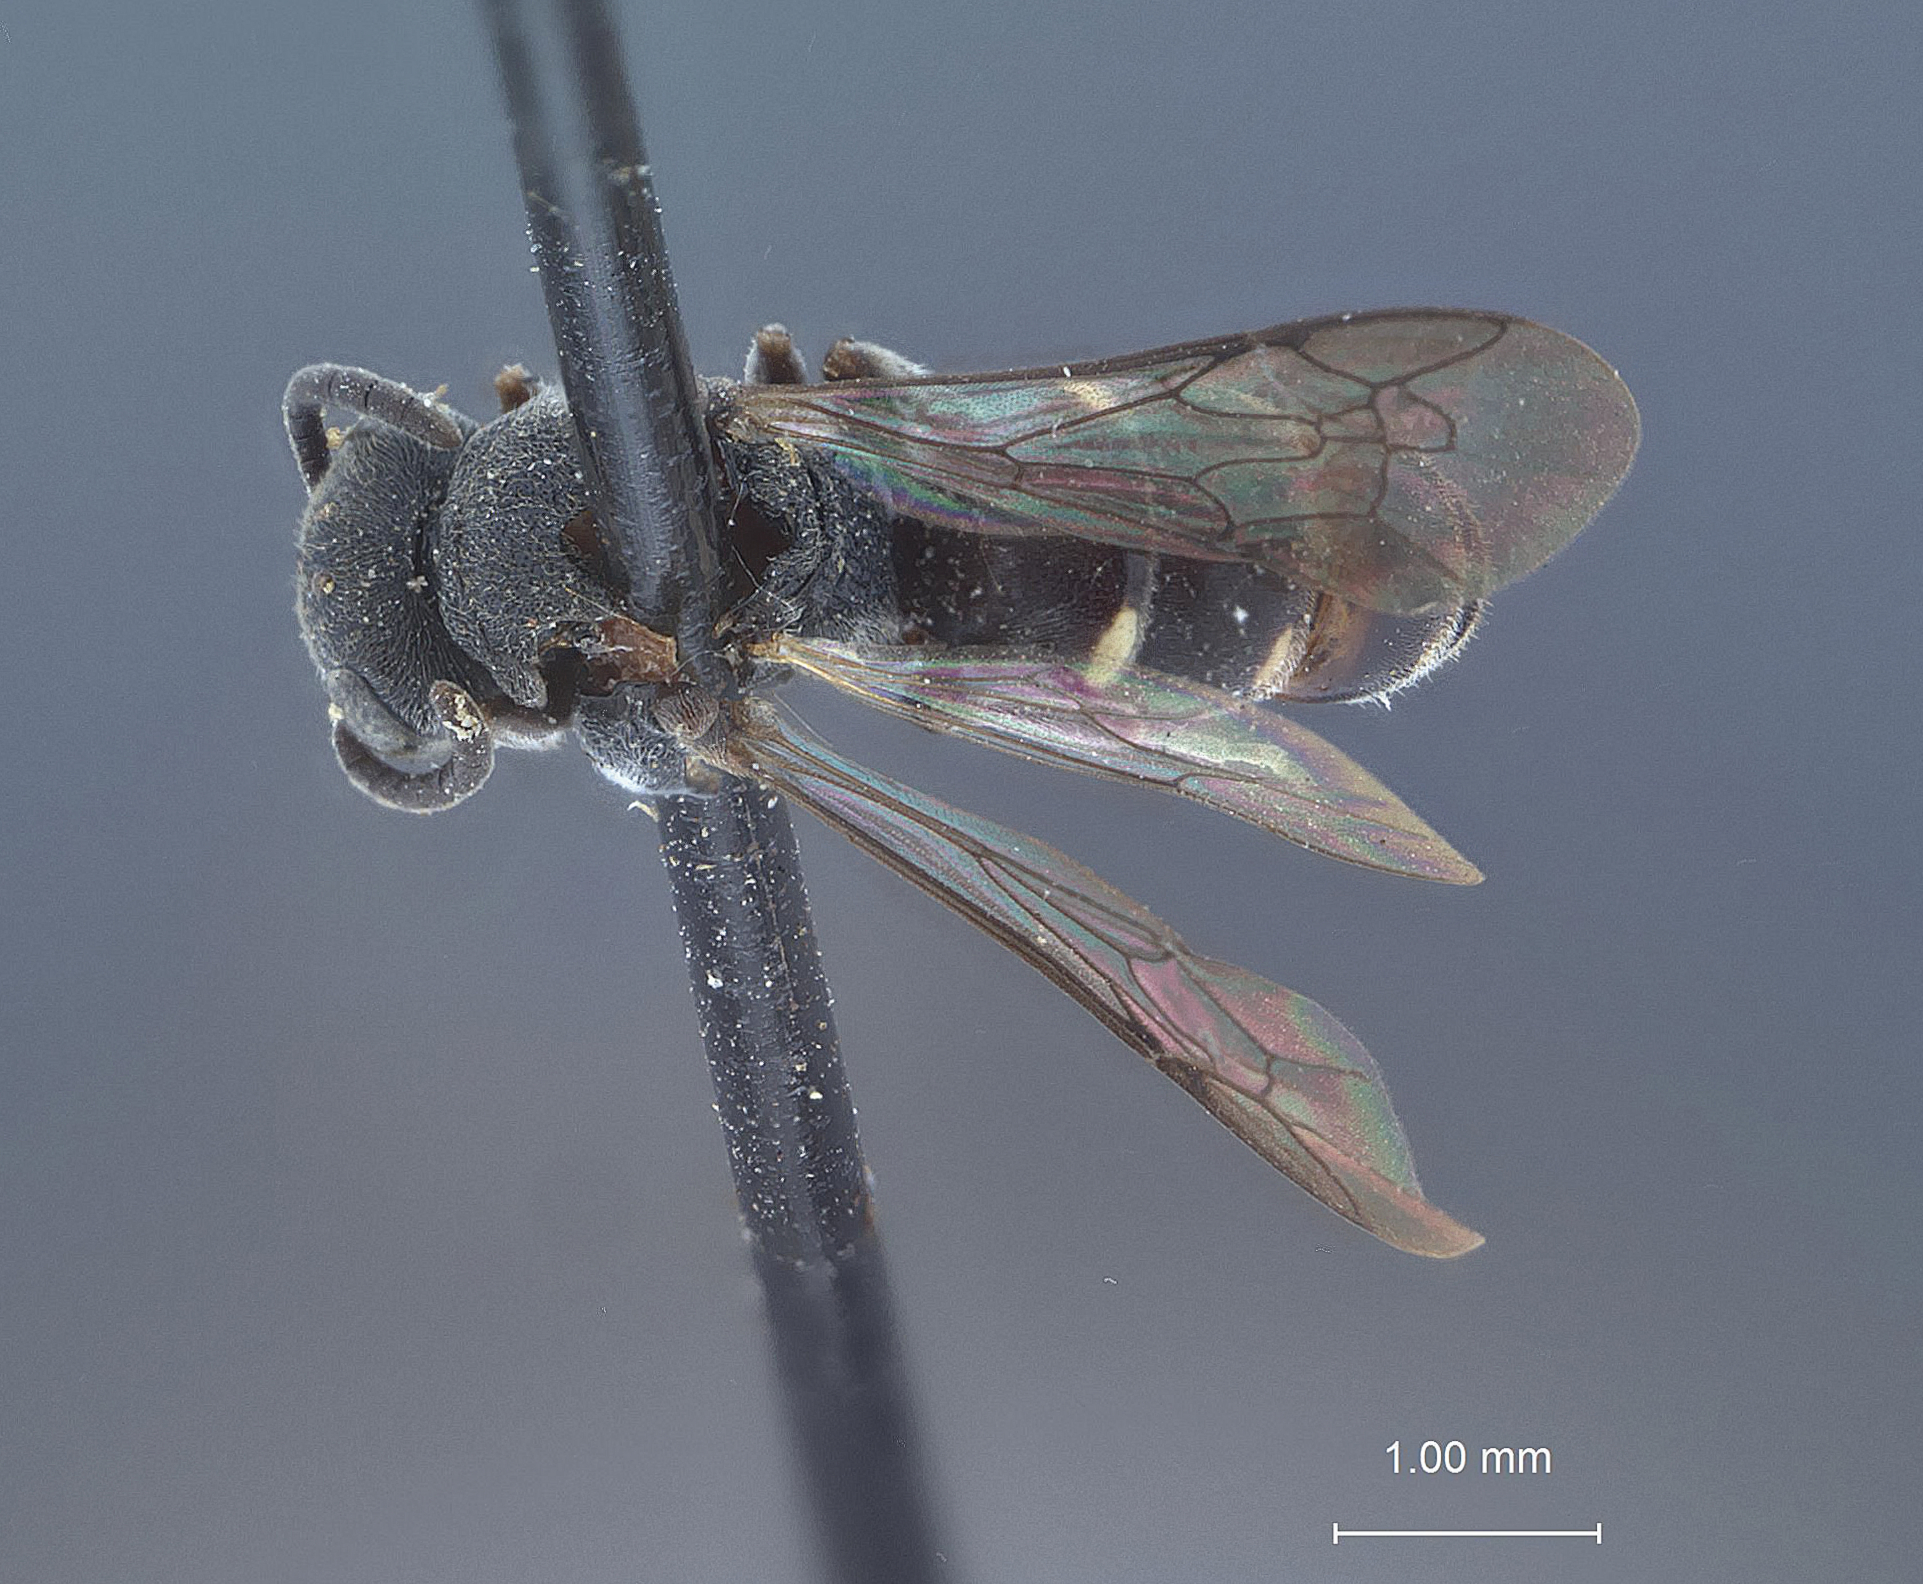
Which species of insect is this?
Nysson minimum
